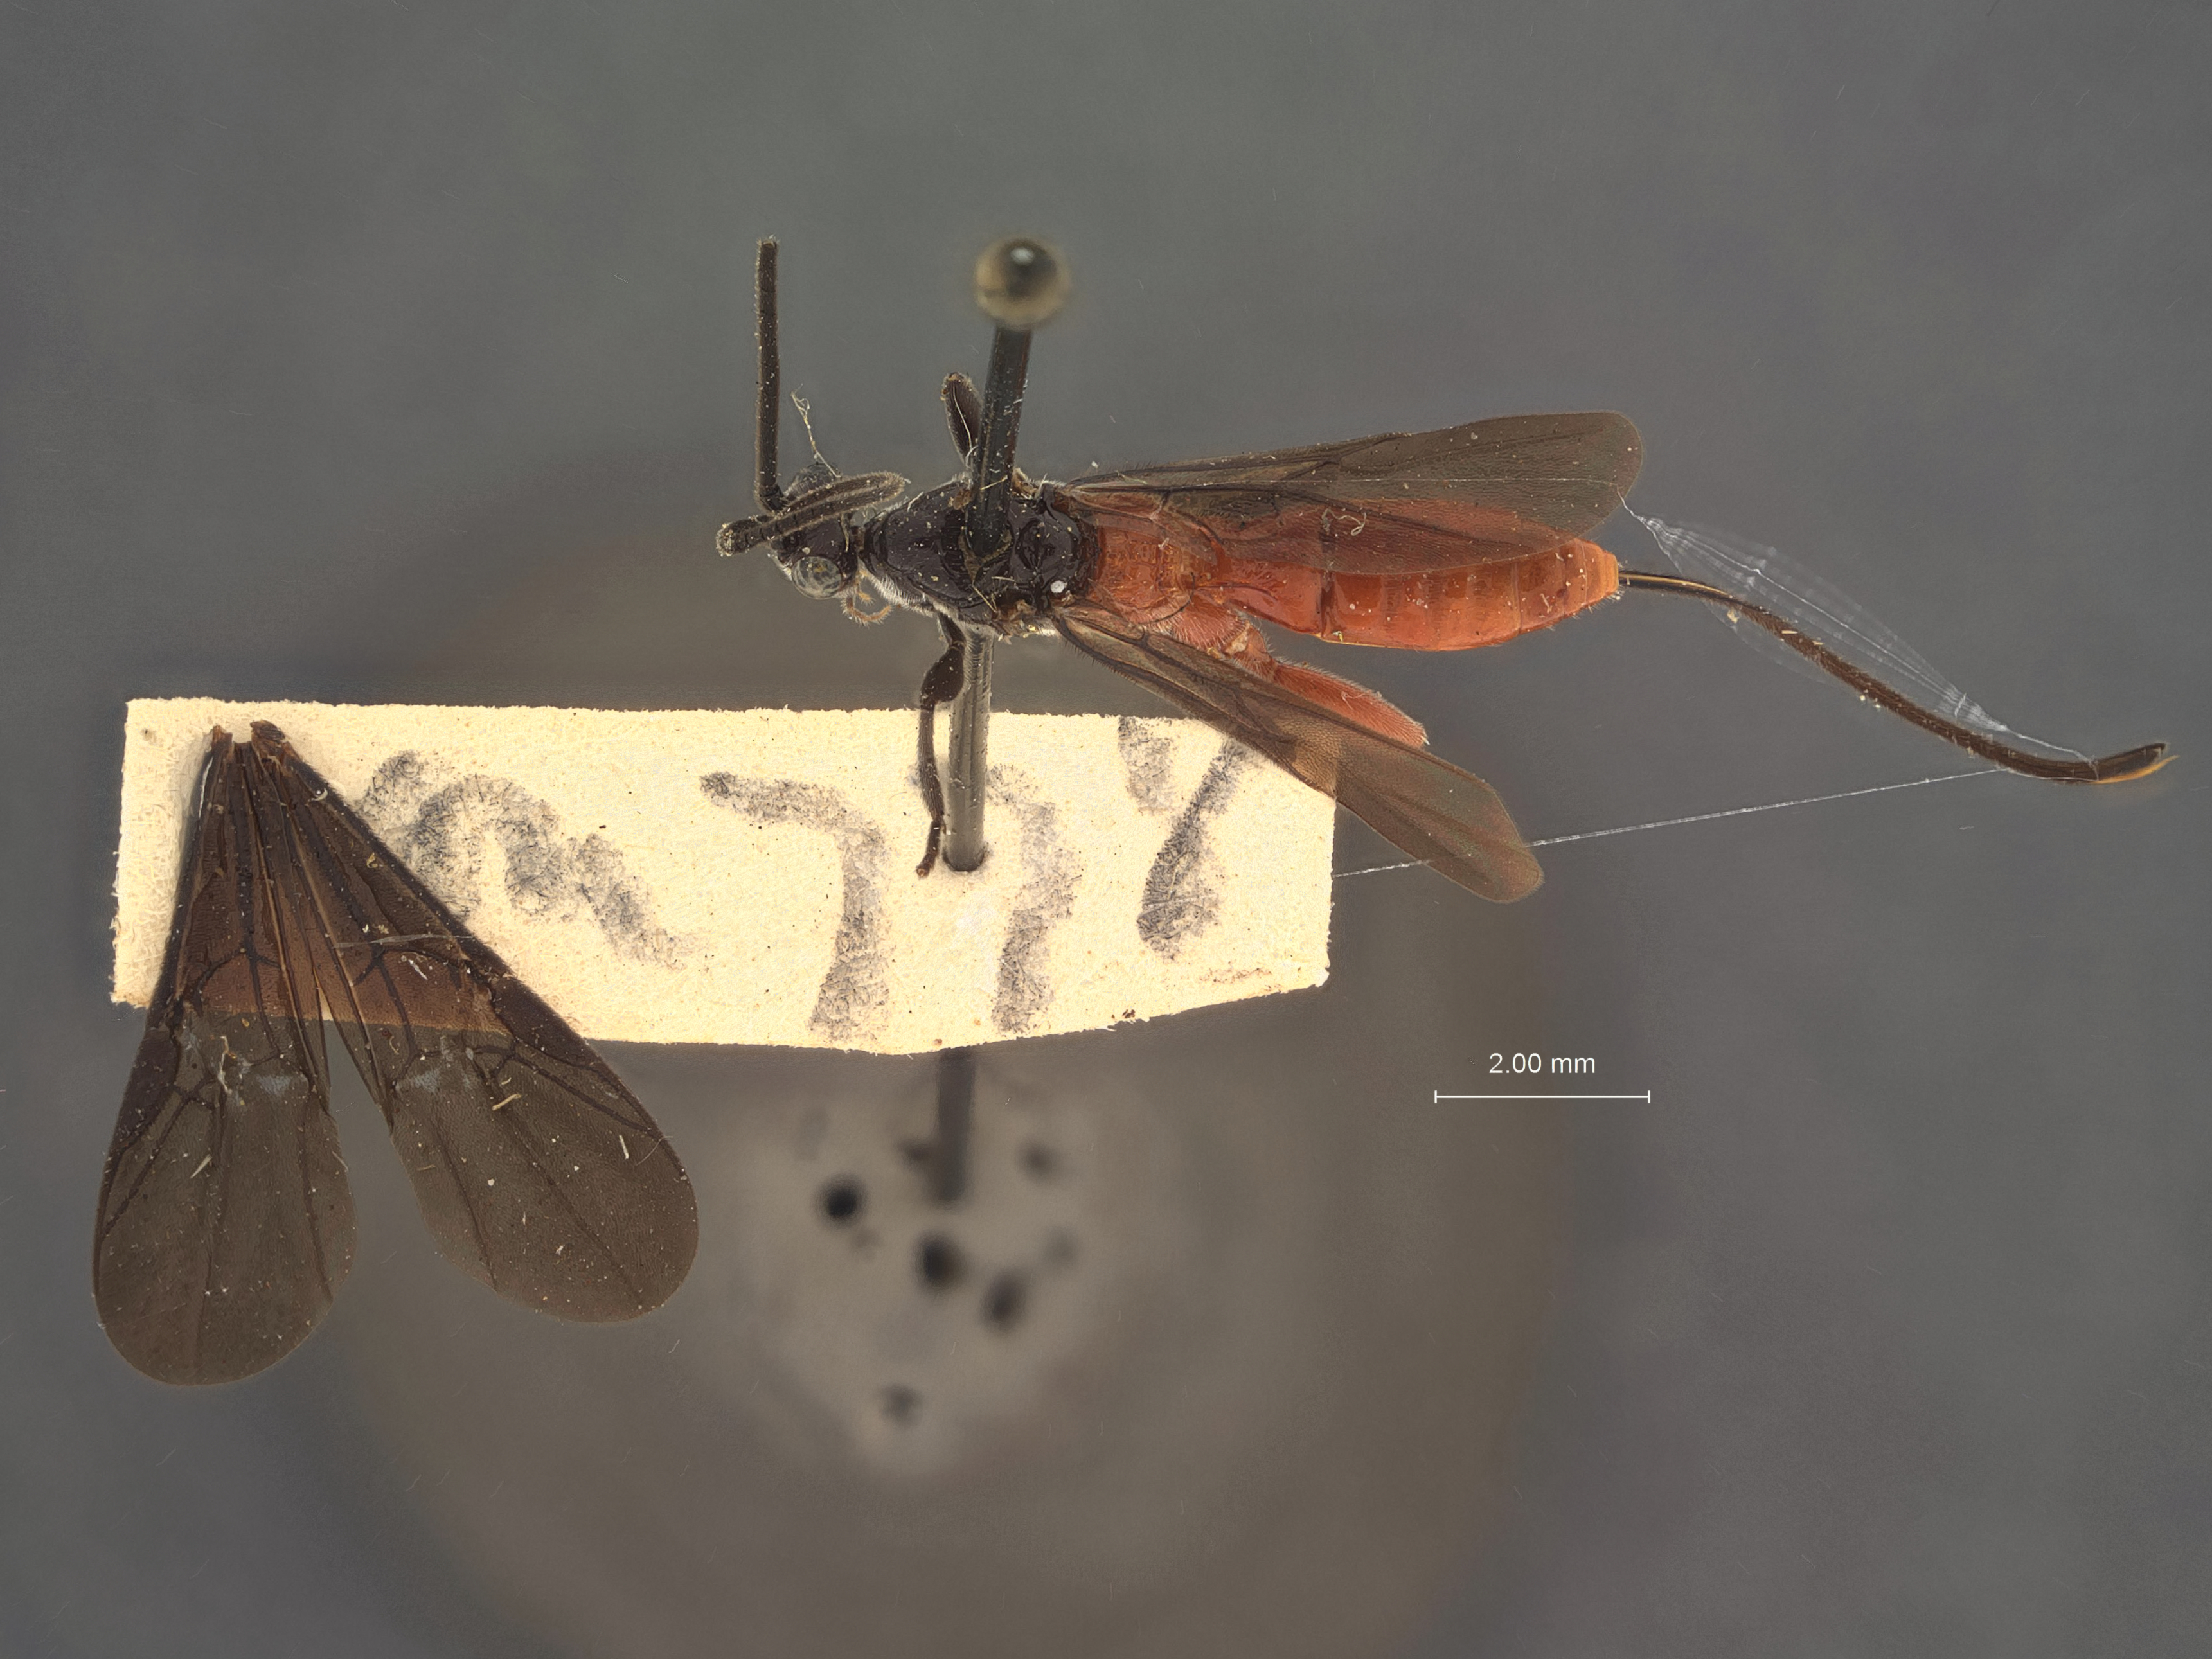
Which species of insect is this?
Bassus difficilis
